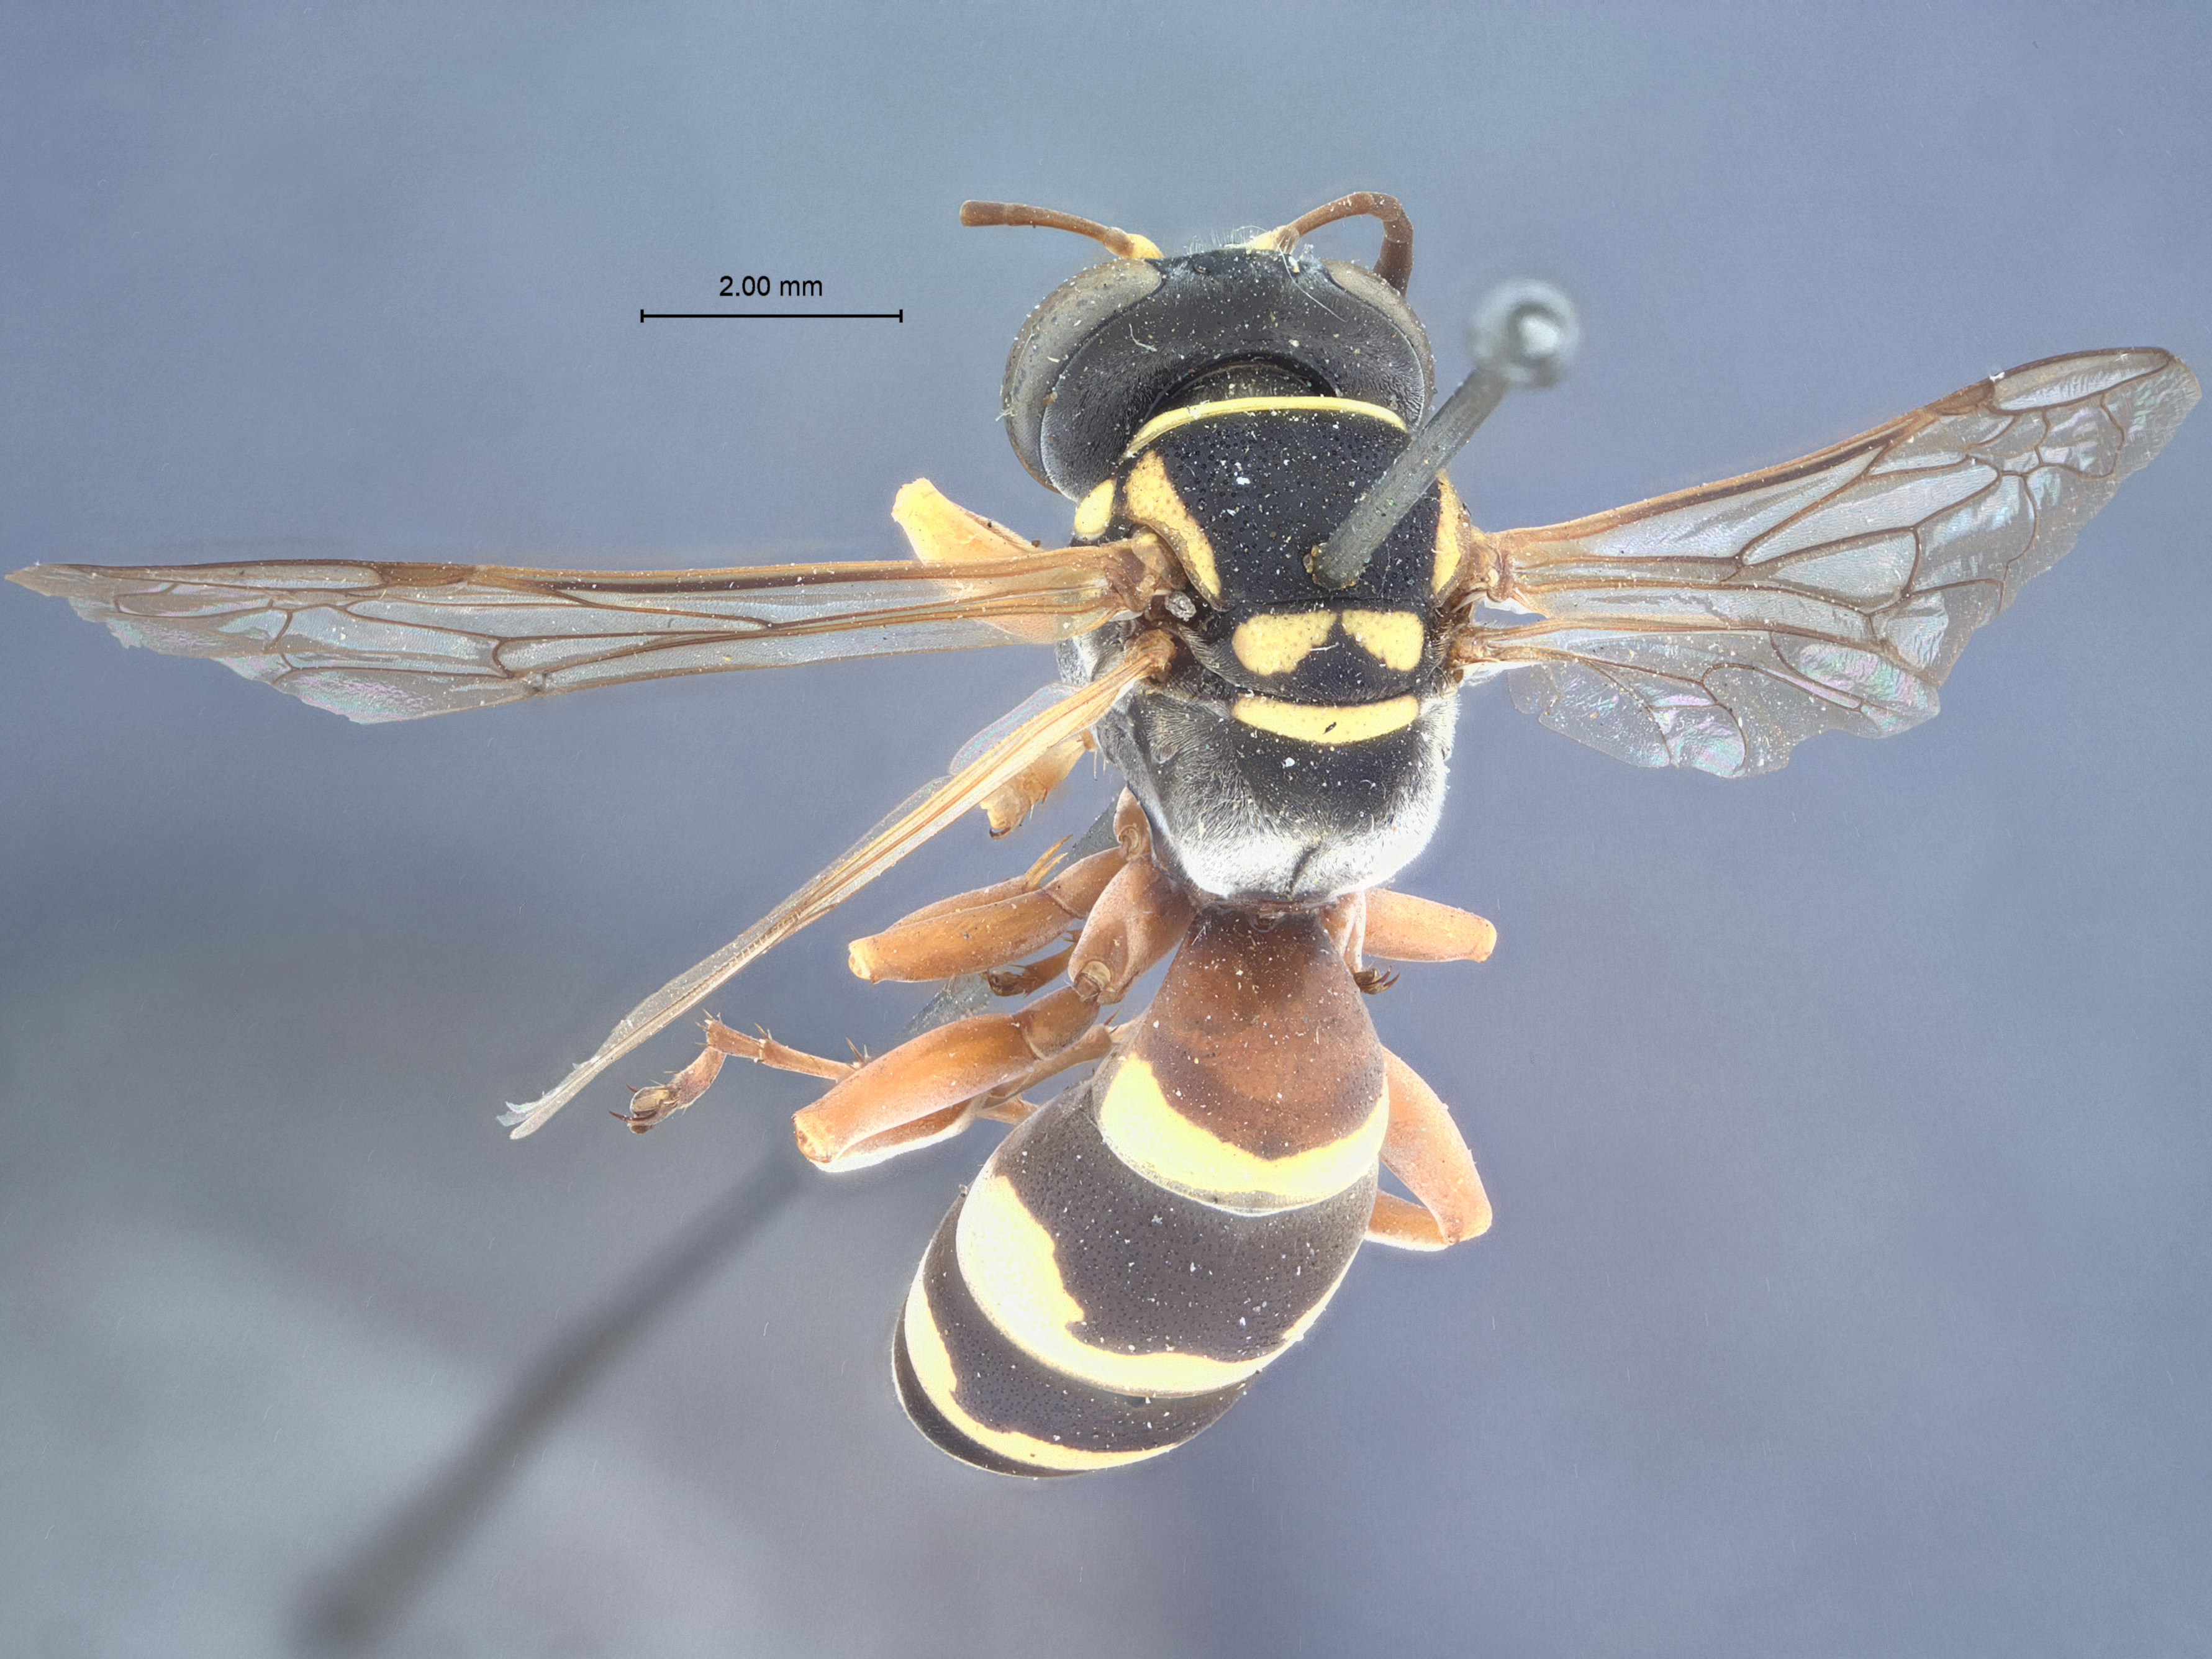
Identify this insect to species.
Gorytes belfragei
